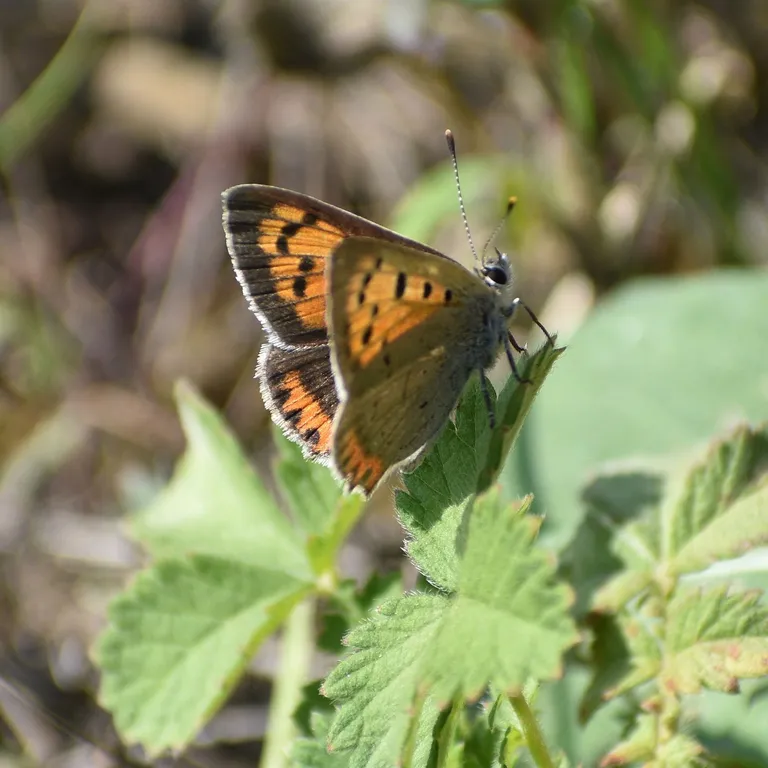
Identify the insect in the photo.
Lycaena phlaeas
